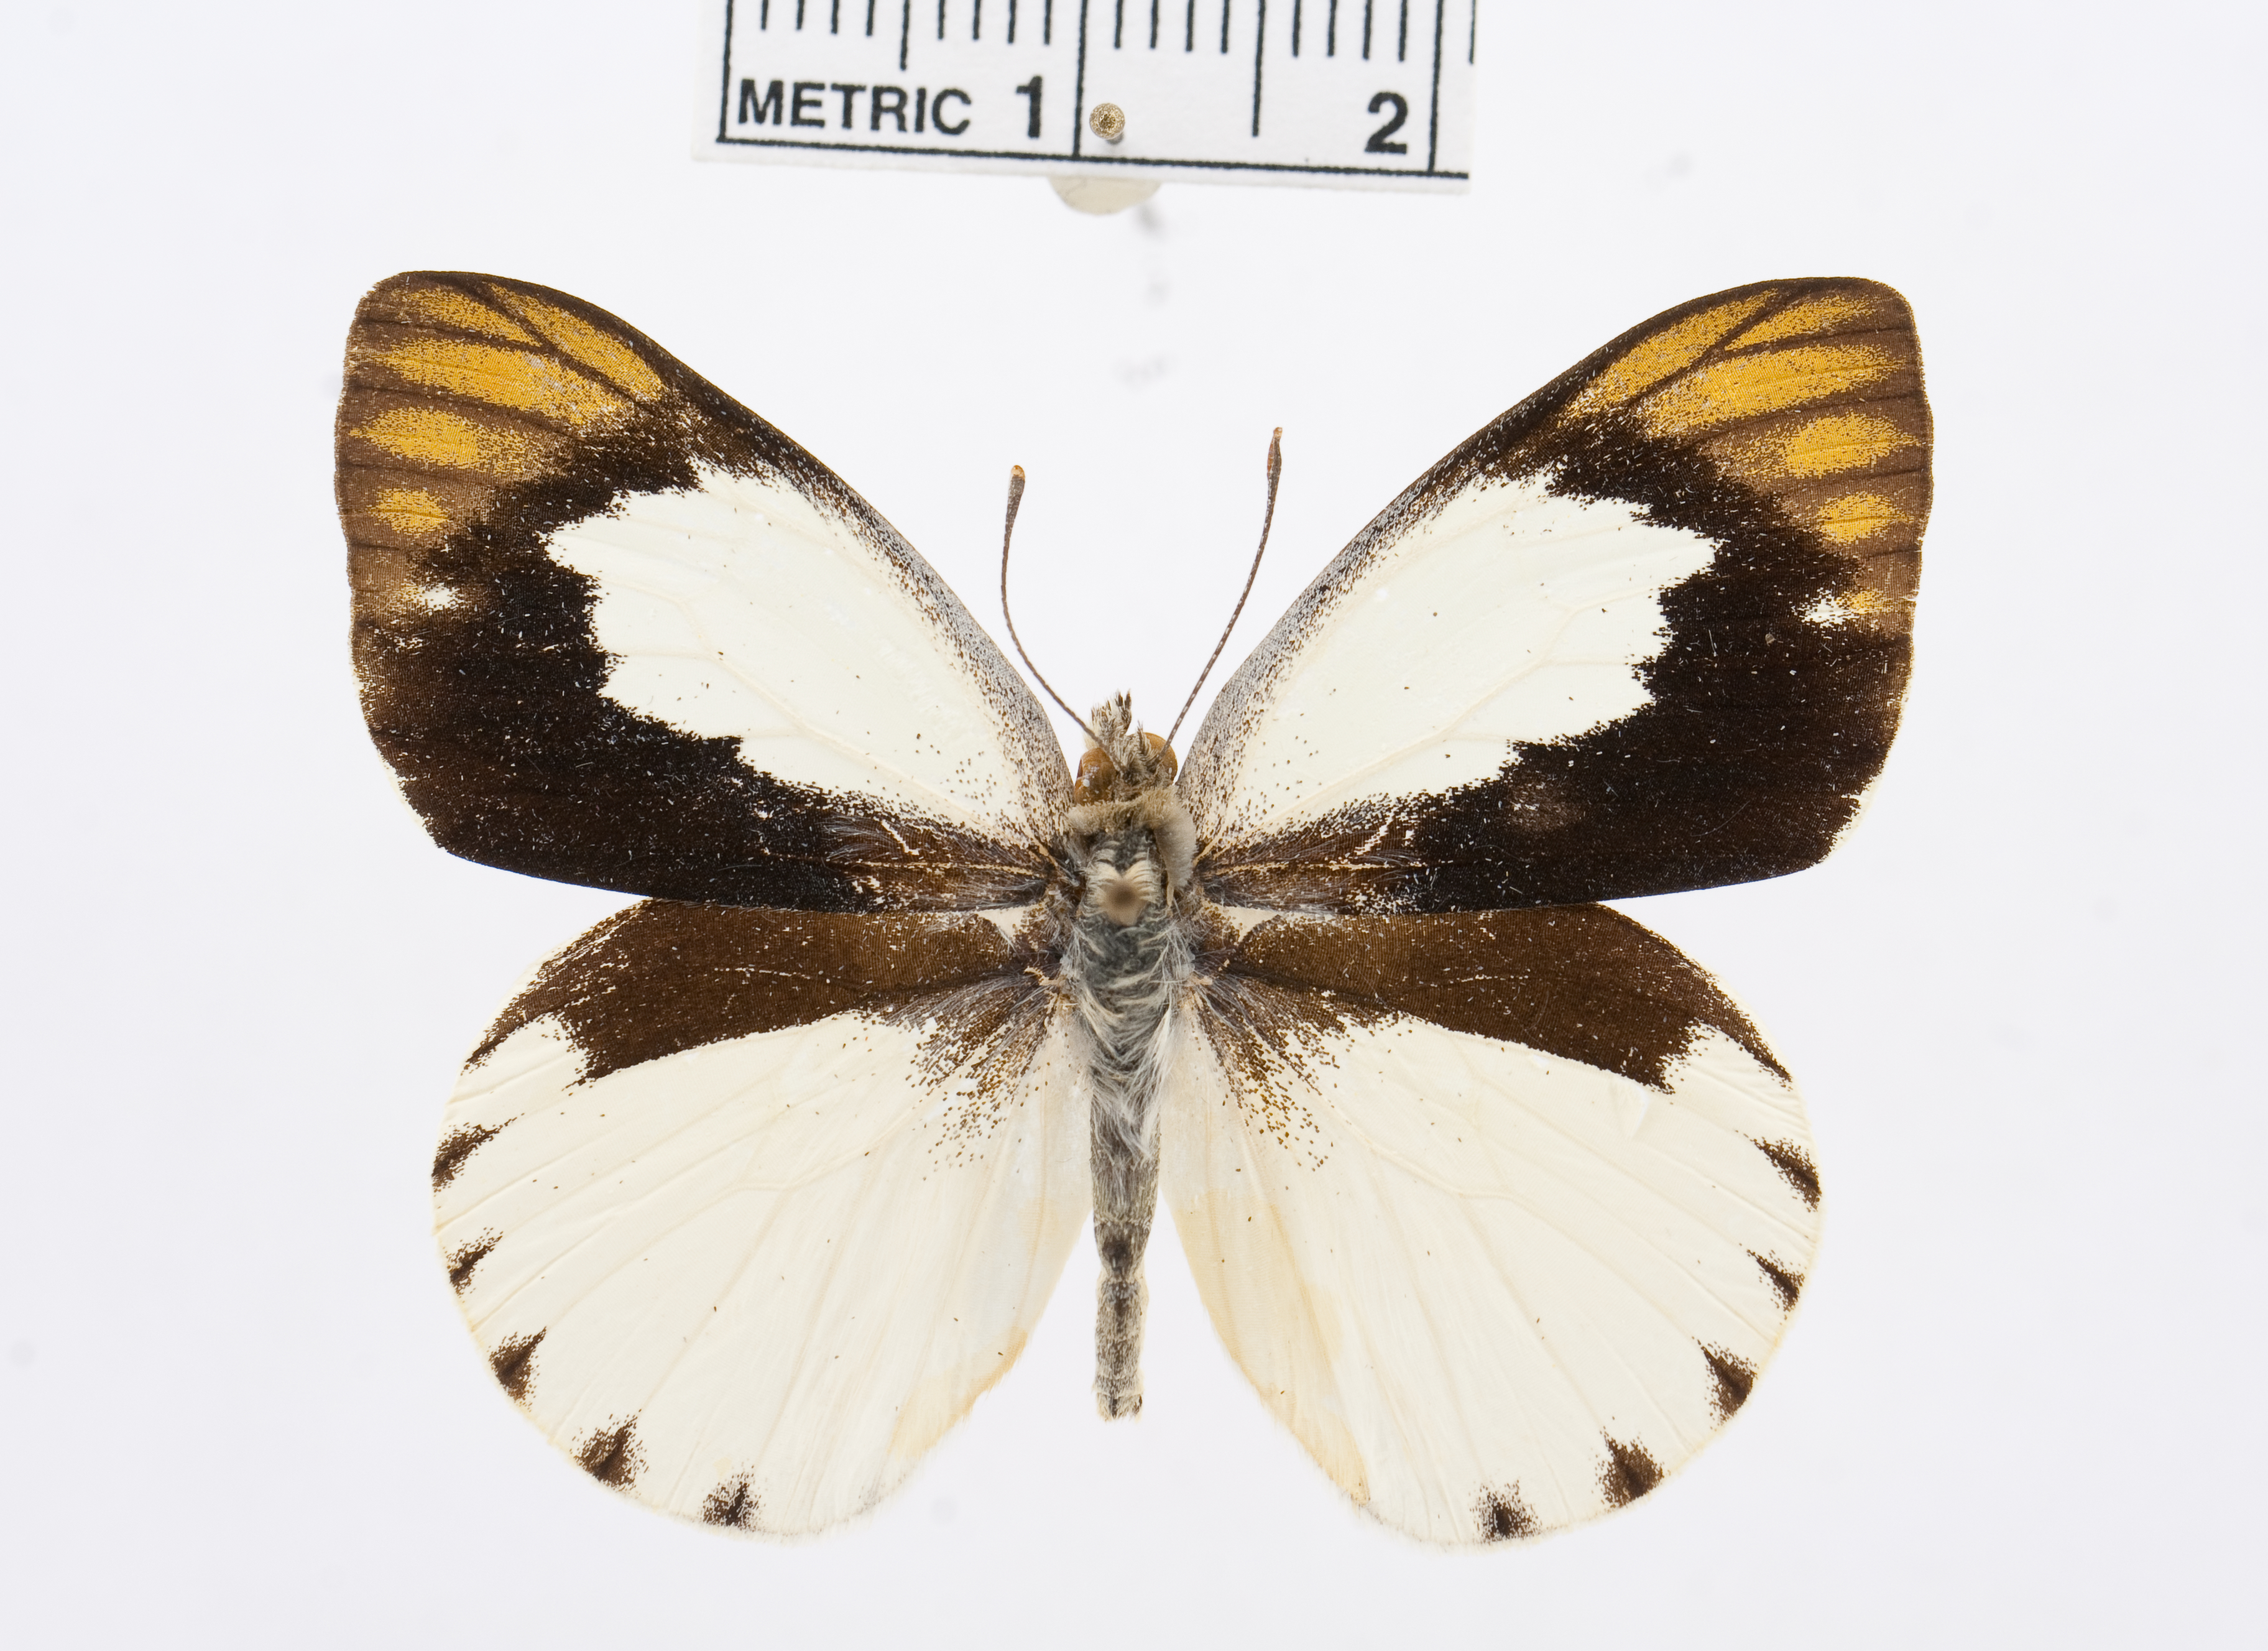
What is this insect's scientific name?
Colotis eris
